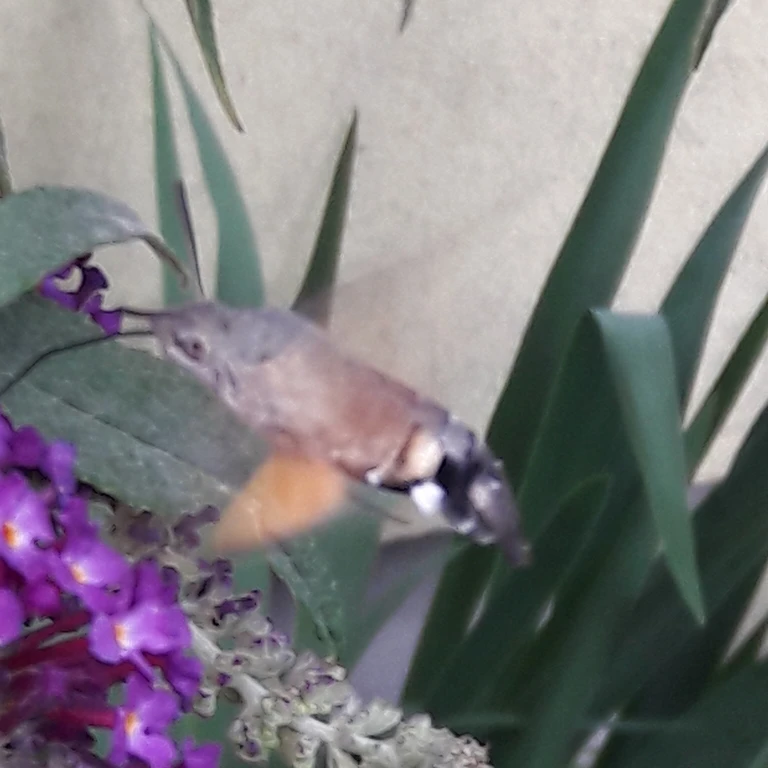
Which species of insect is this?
Macroglossum stellatarum
